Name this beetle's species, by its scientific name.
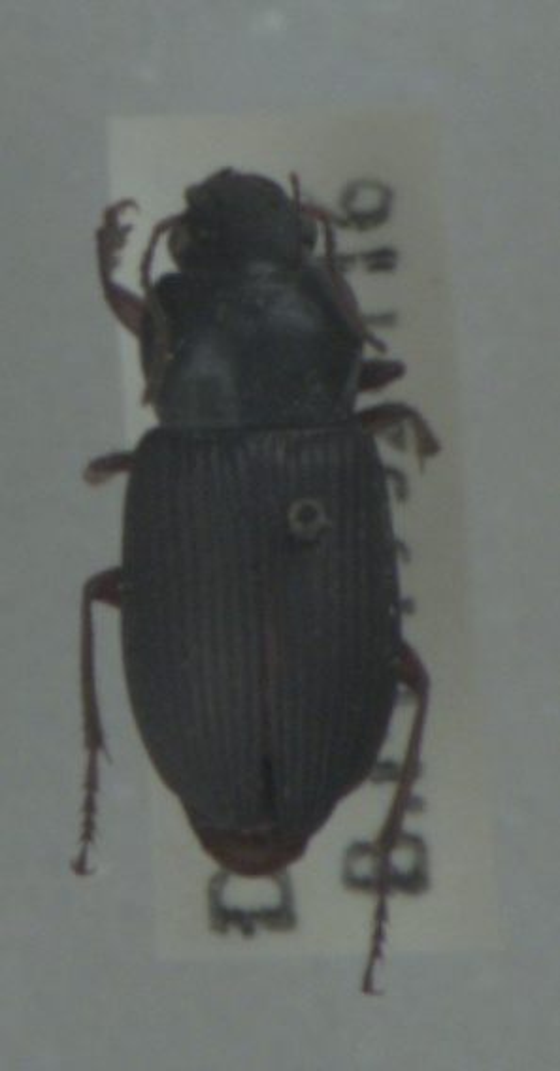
Anisodactylus binotatus
